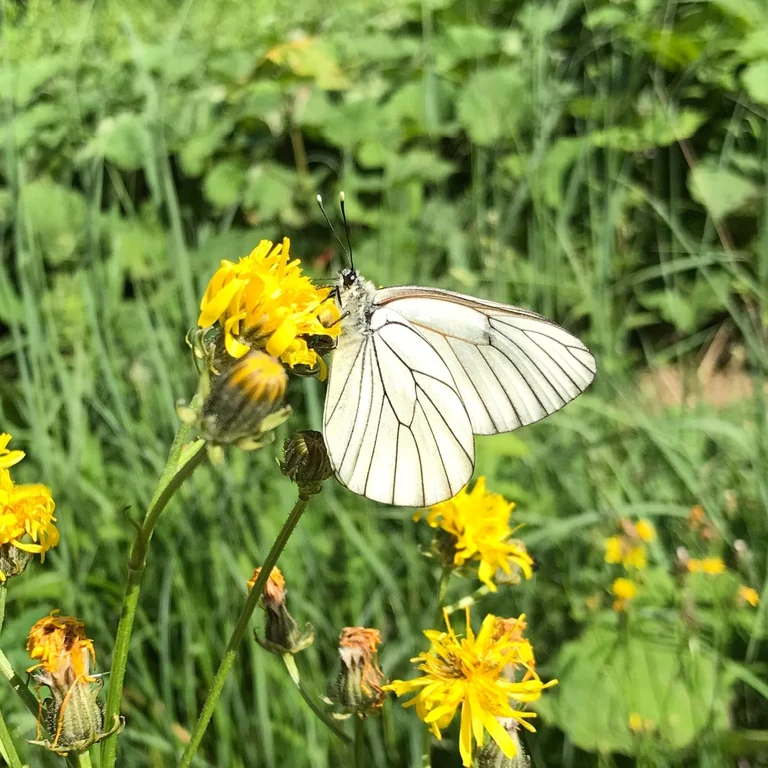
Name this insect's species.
Aporia crataegi
